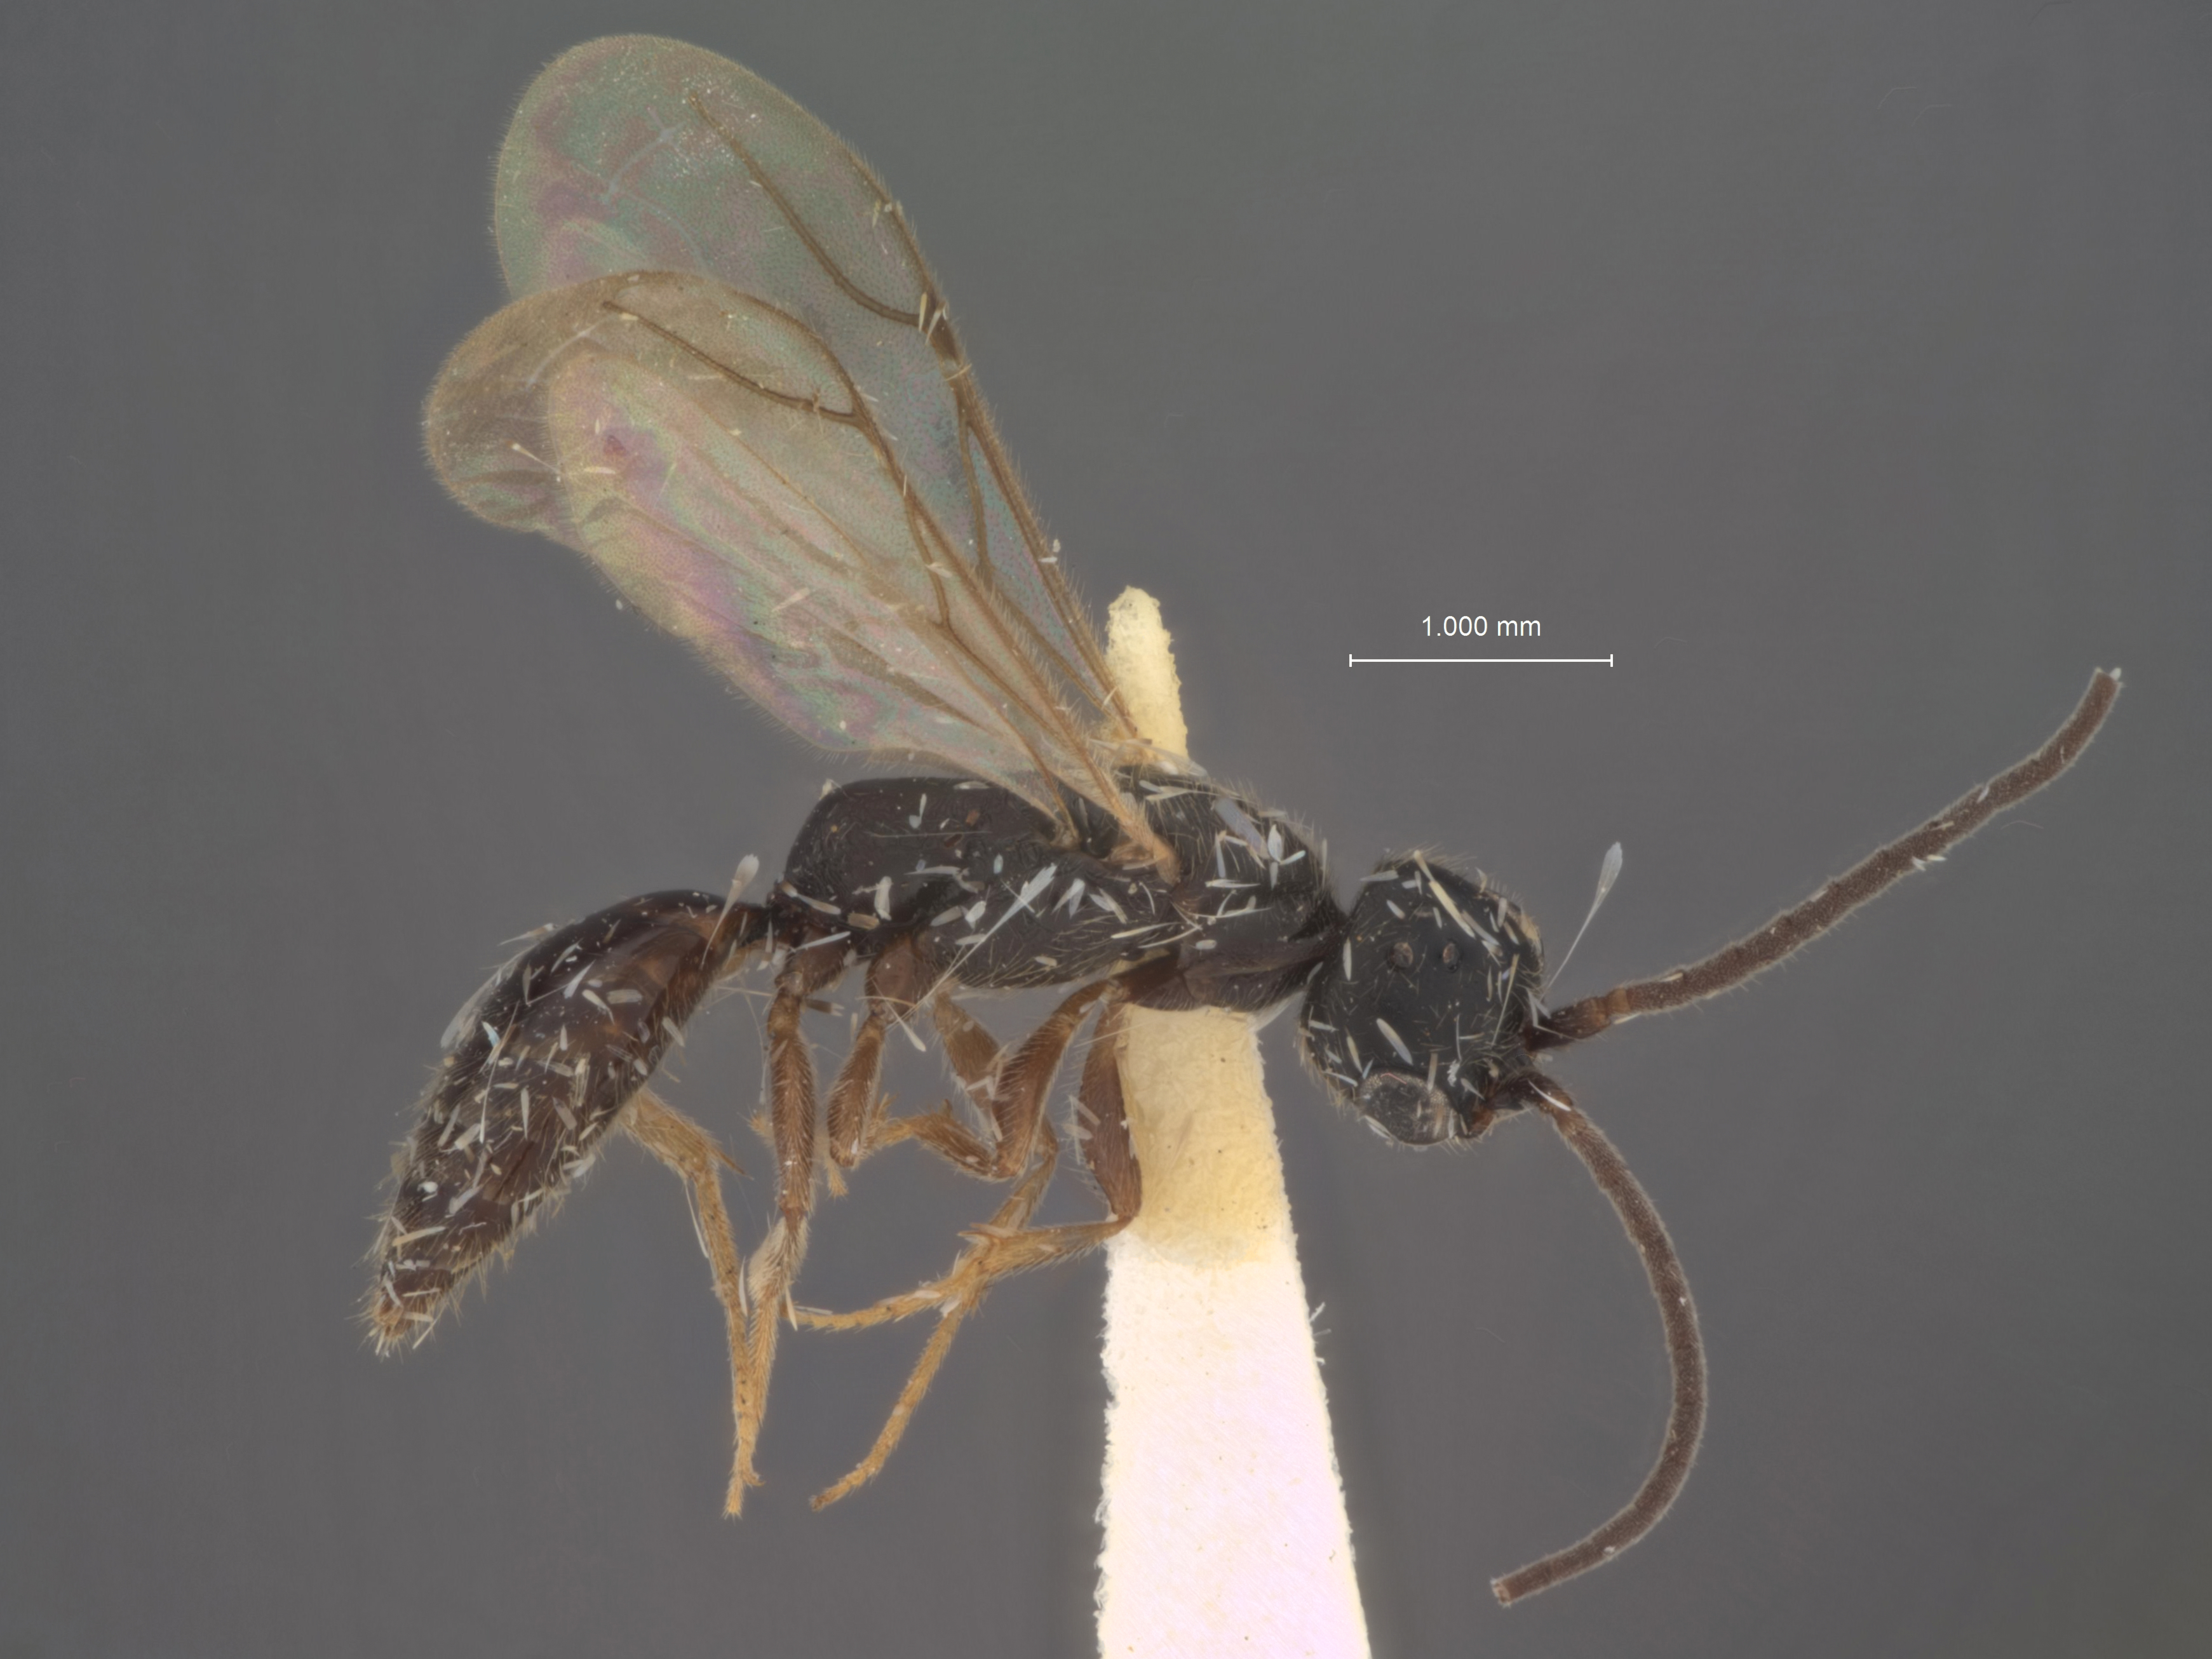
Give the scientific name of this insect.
Pseudisobrachium texanum
